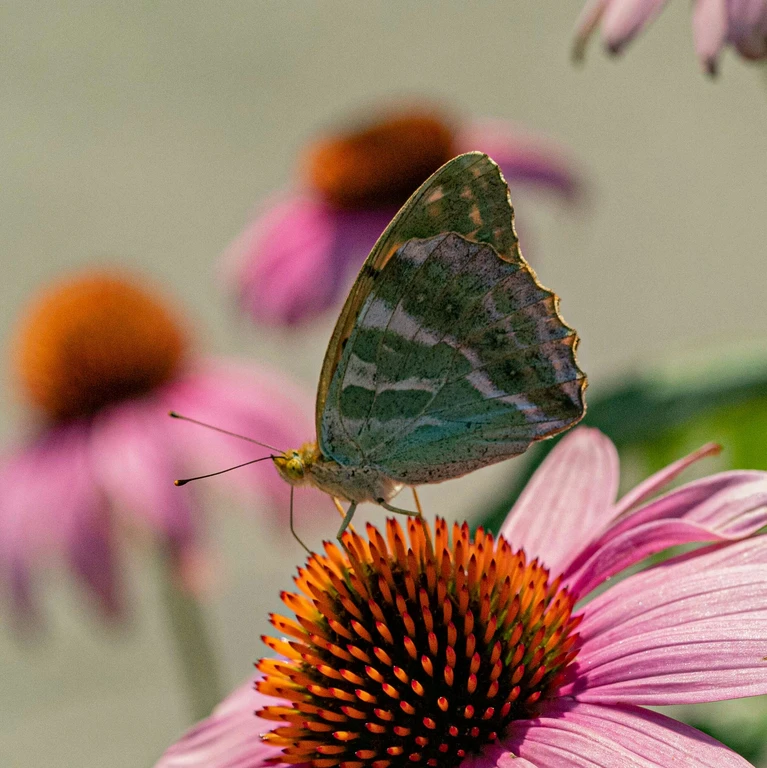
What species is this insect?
Argynnis paphia
